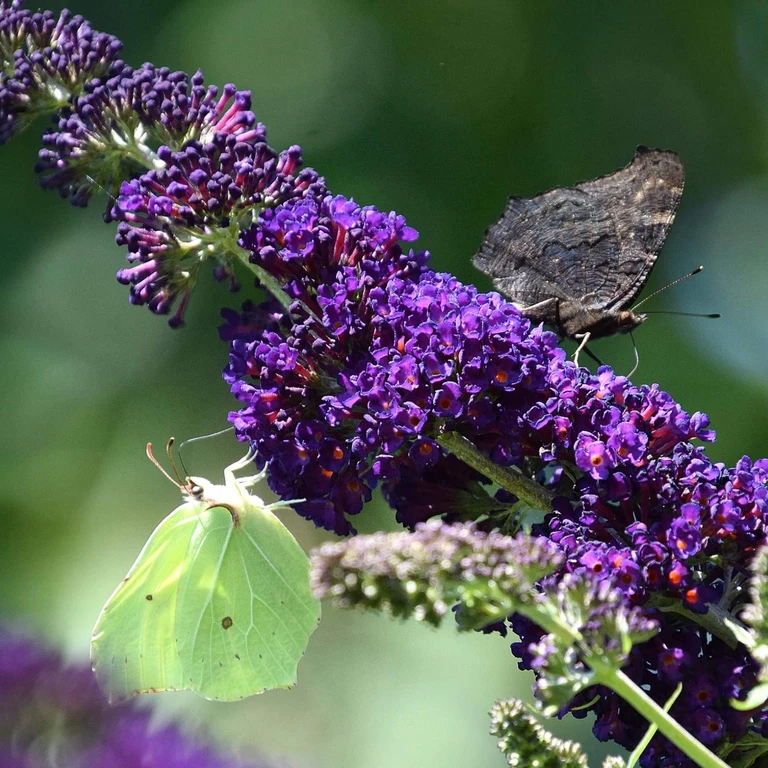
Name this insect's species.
Gonepteryx rhamni
